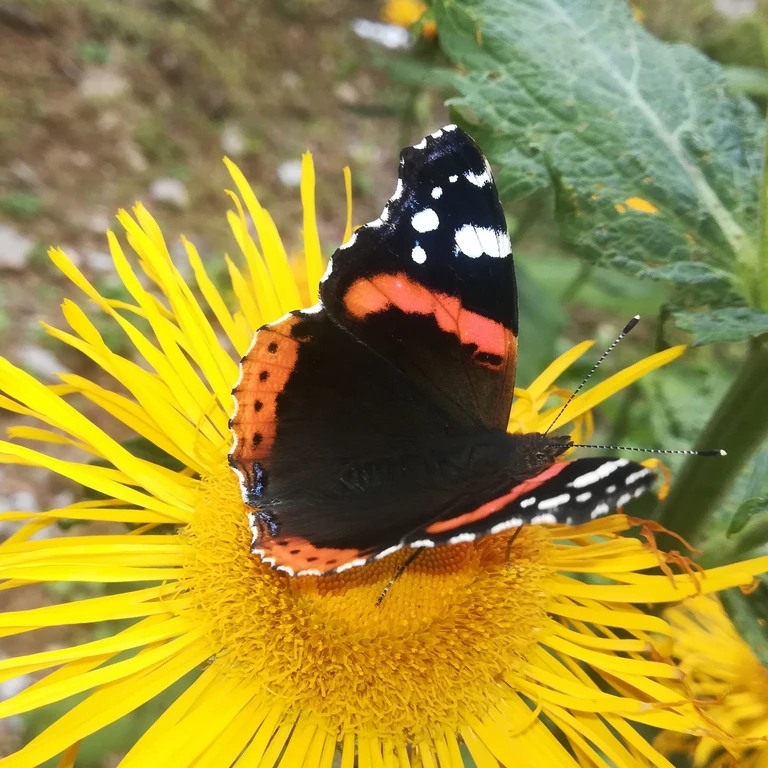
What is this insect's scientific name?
Vanessa atalanta
